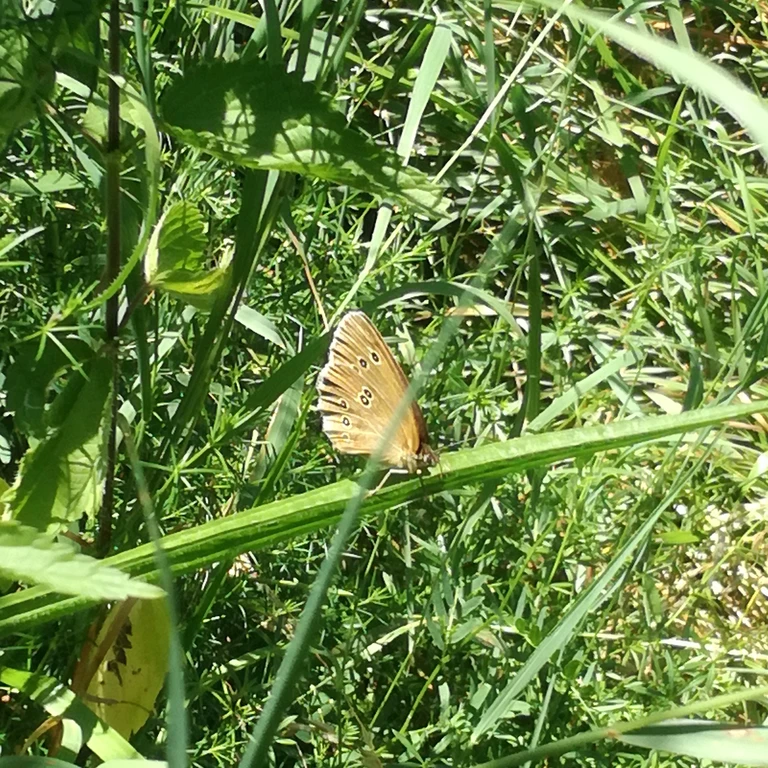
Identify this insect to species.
Aphantopus hyperantus
